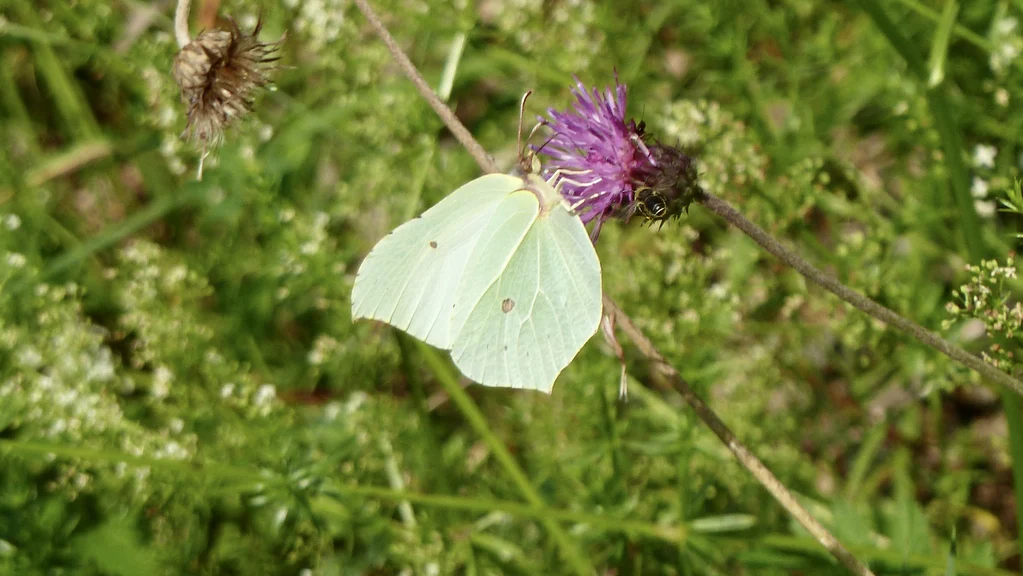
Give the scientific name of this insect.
Gonepteryx rhamni
